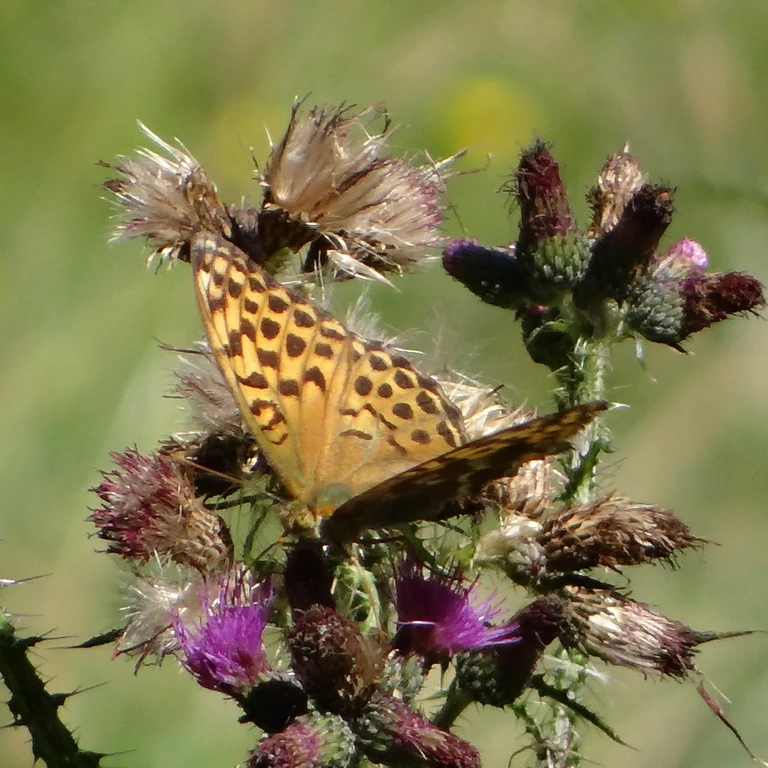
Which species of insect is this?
Argynnis paphia
